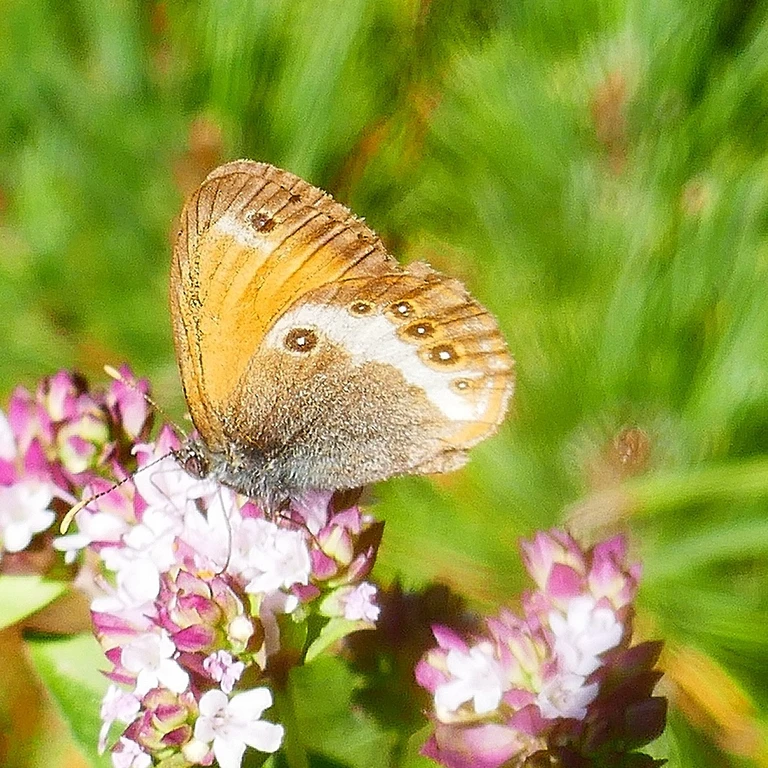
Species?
Coenonympha arcania
